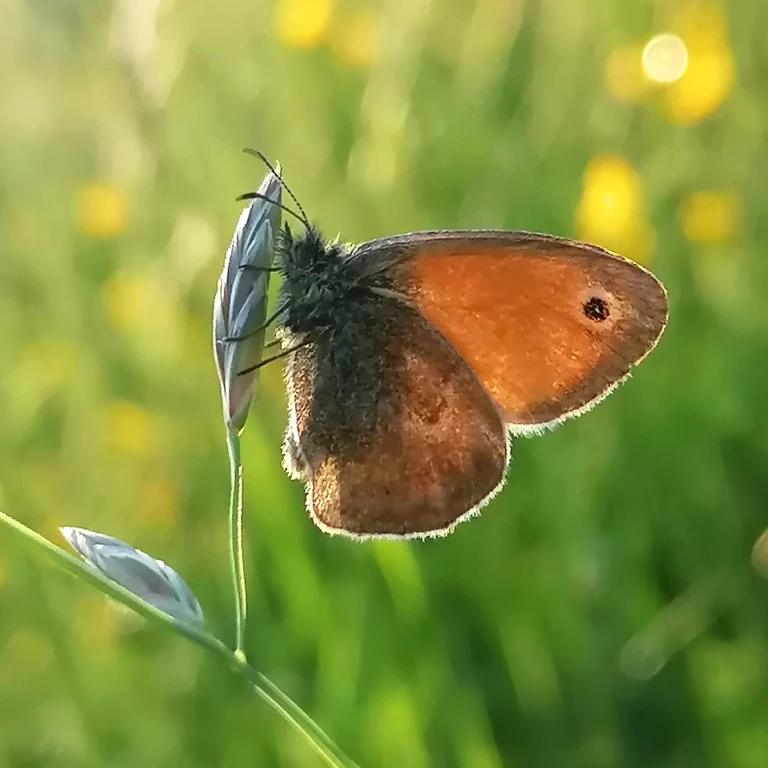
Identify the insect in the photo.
Coenonympha pamphilus
